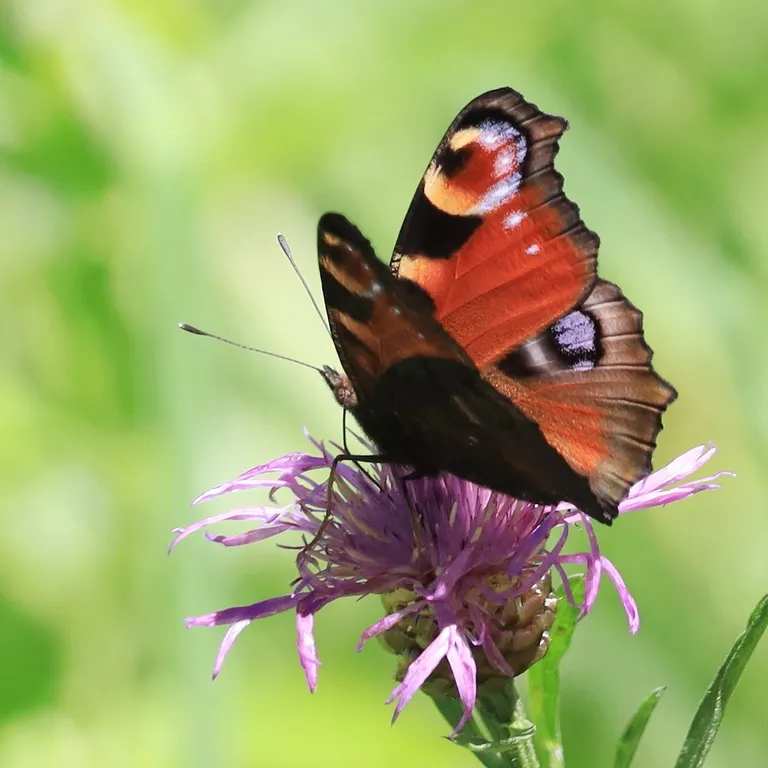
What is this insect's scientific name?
Aglais io
